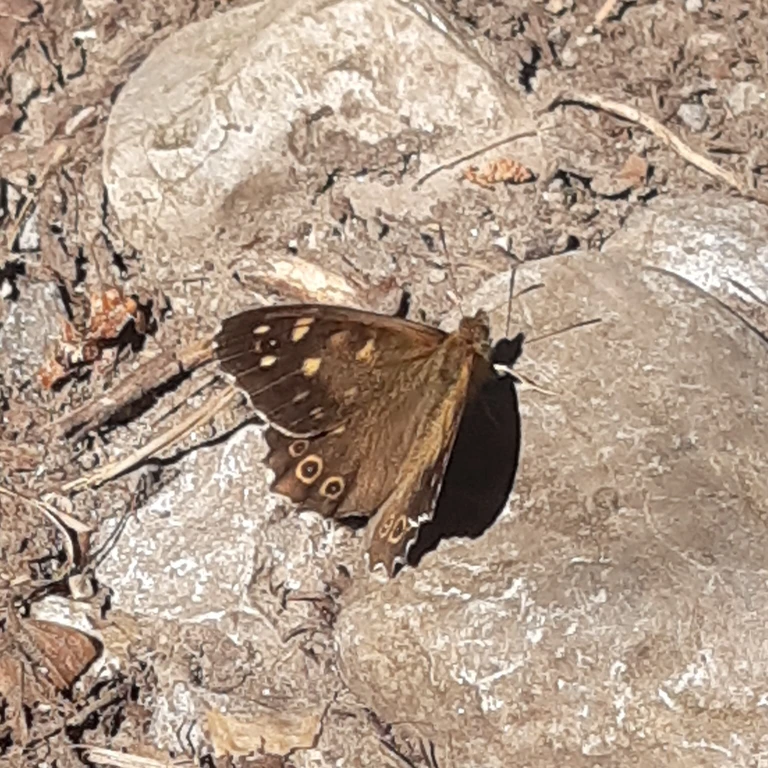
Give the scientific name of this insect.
Pararge aegeria
